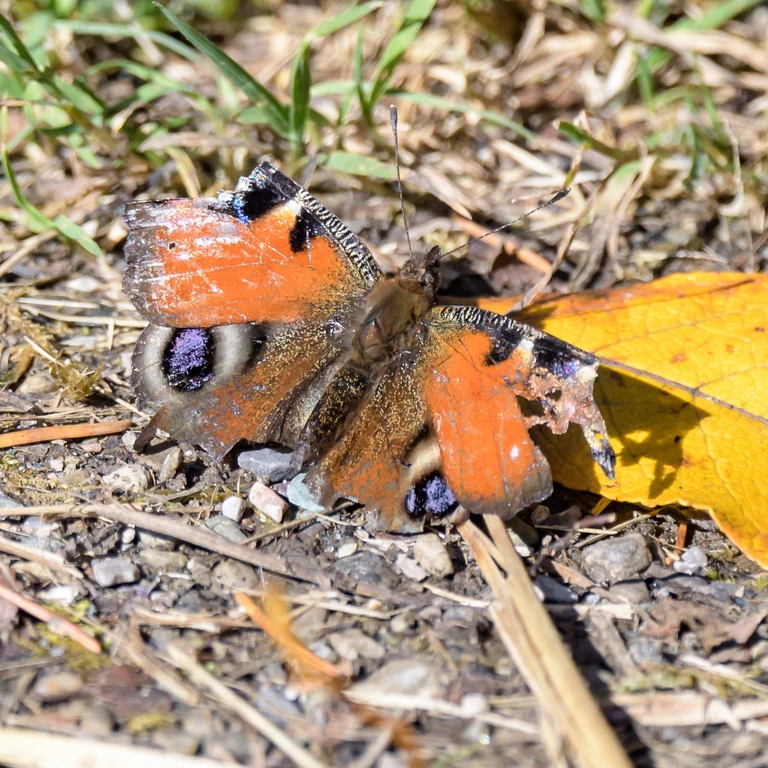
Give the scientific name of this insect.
Aglais io
